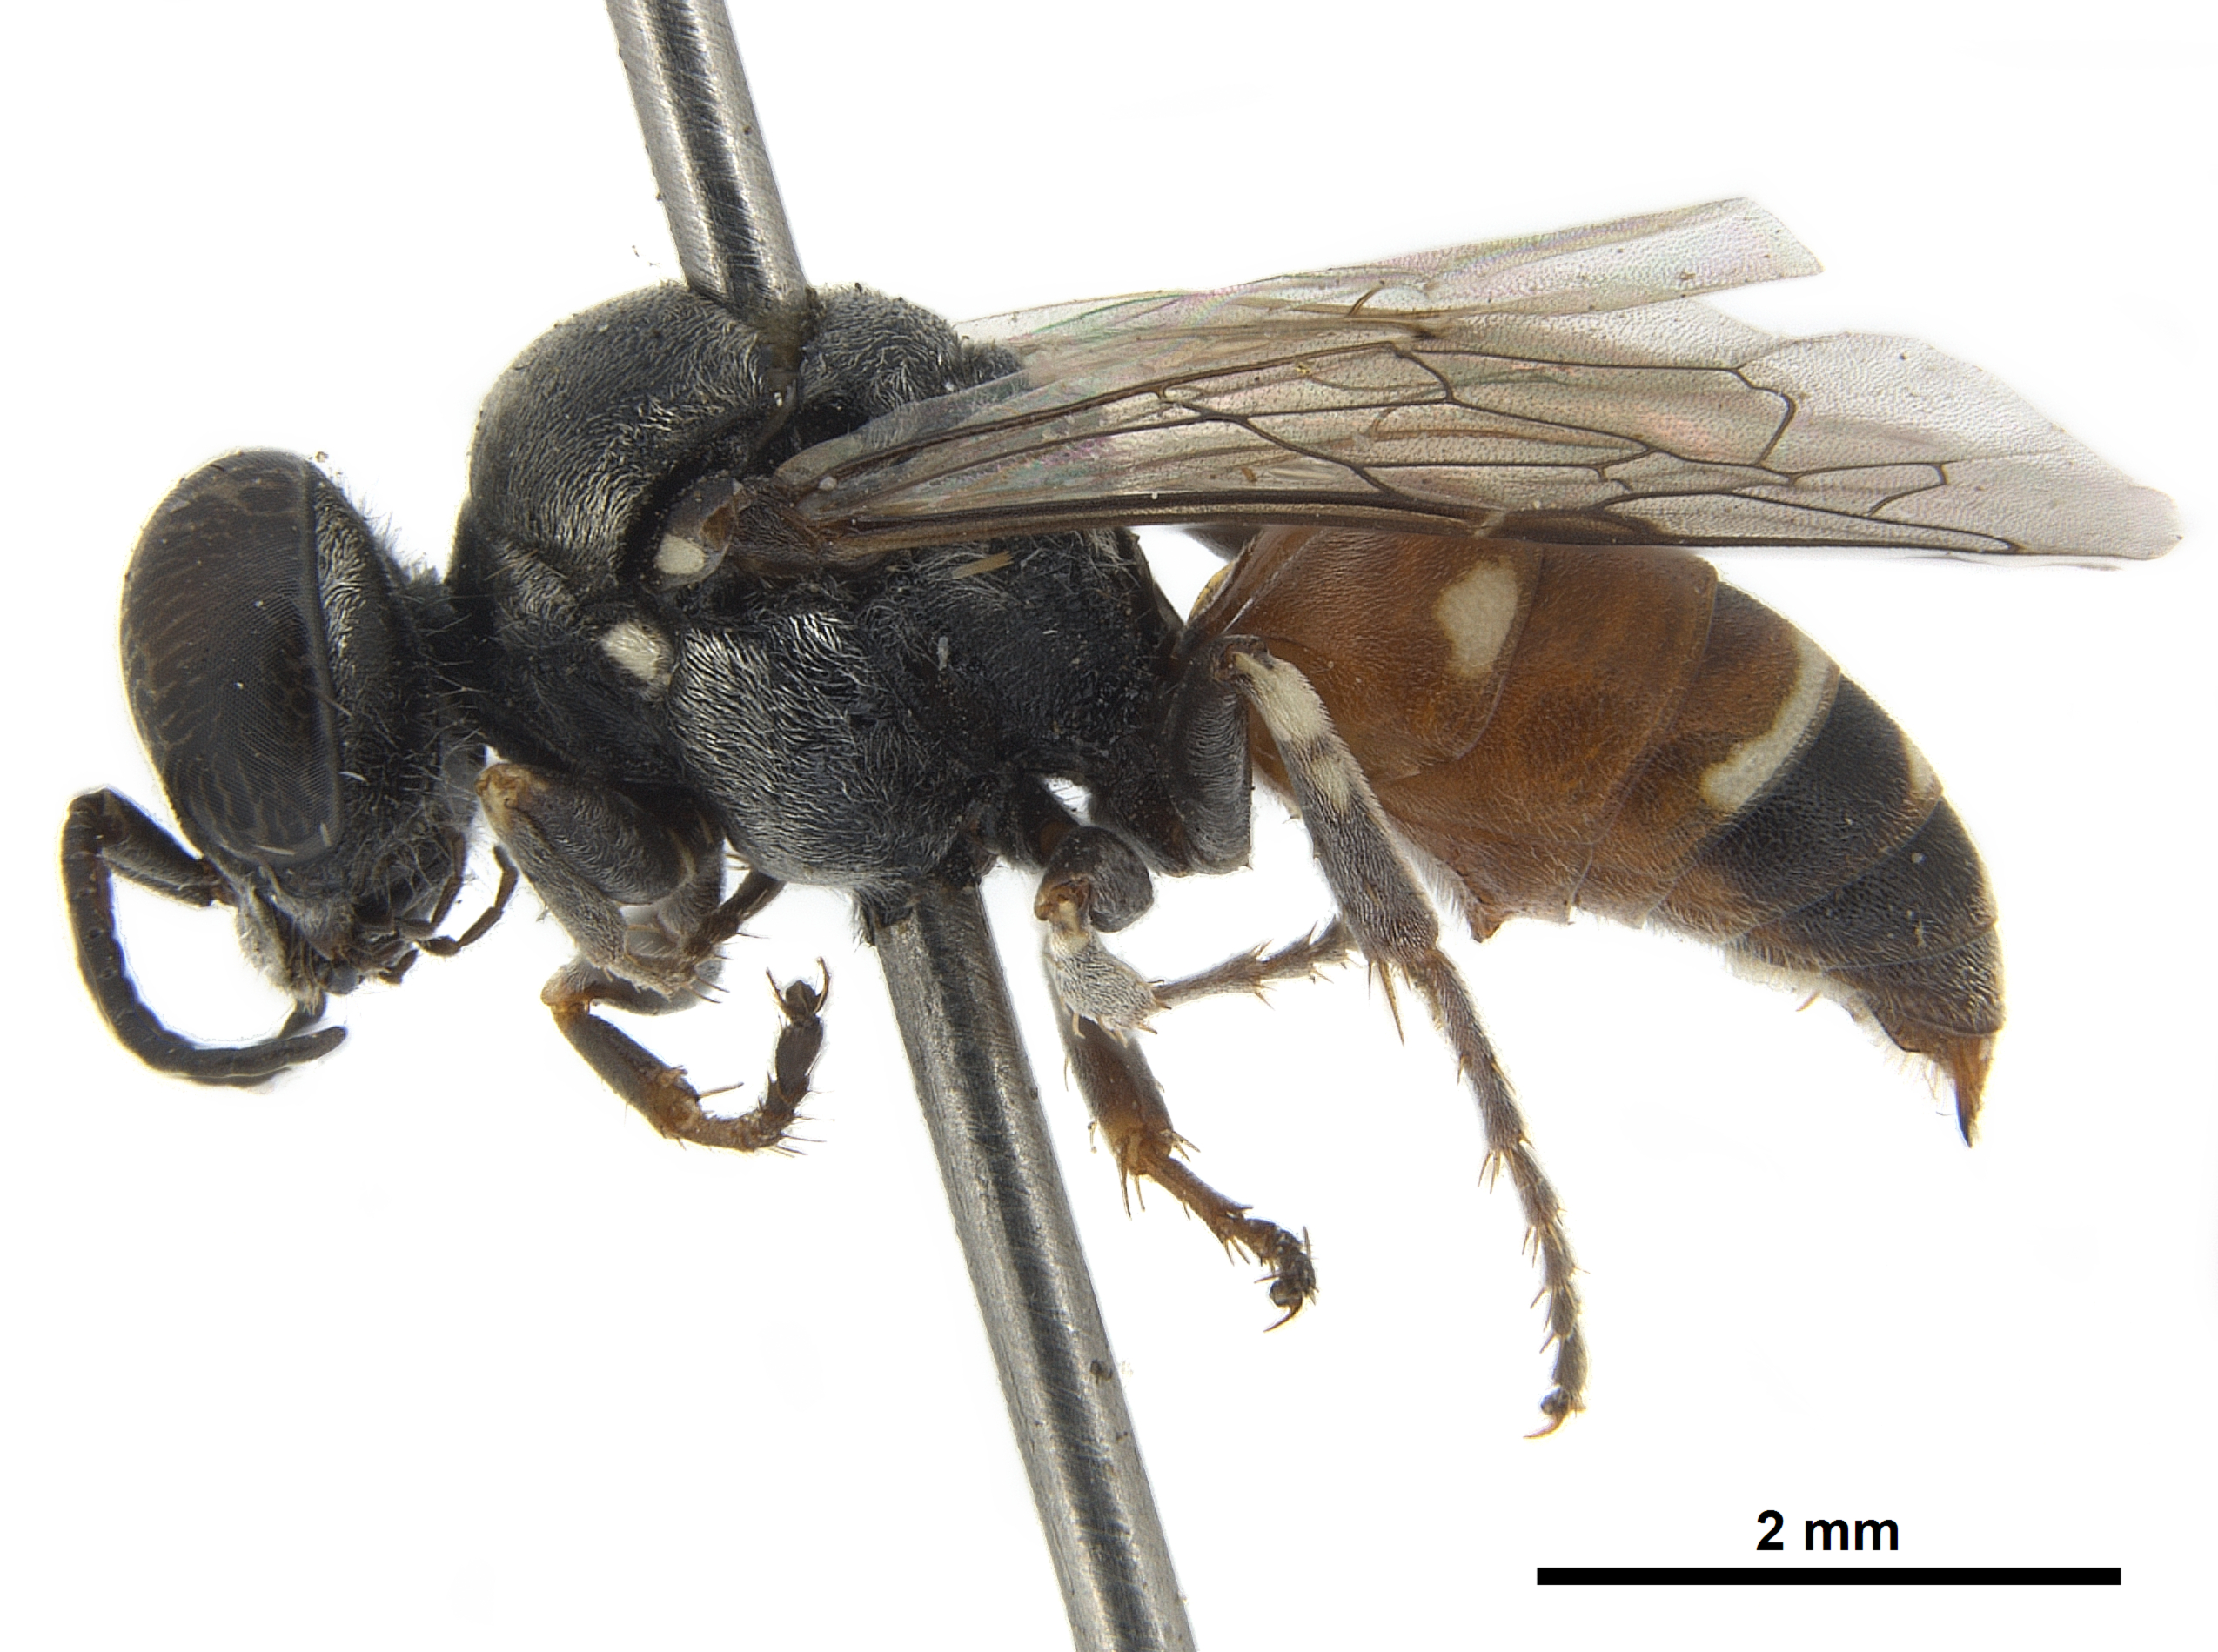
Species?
Heliocausus larroides
